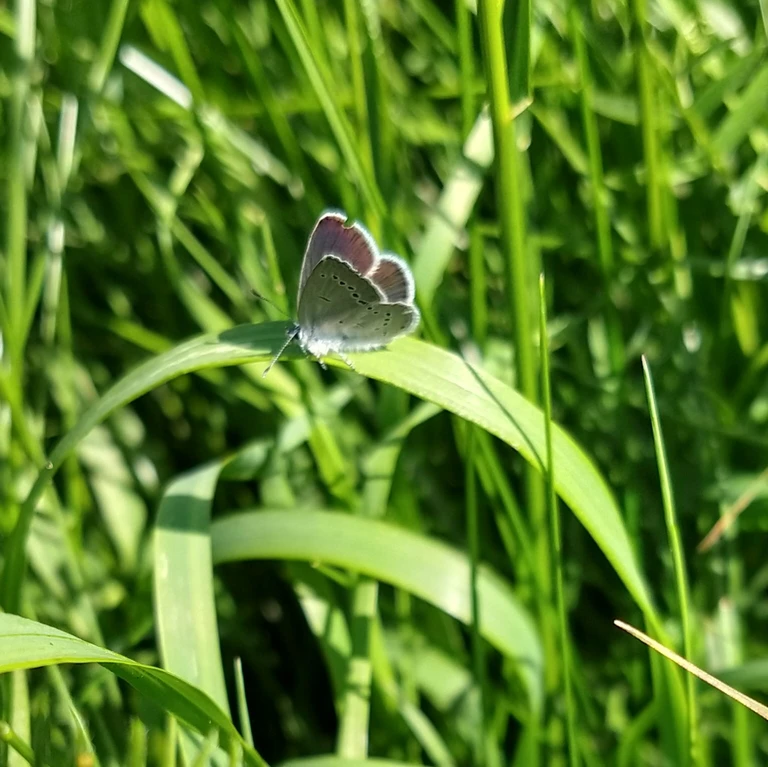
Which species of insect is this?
Cupido minimus
